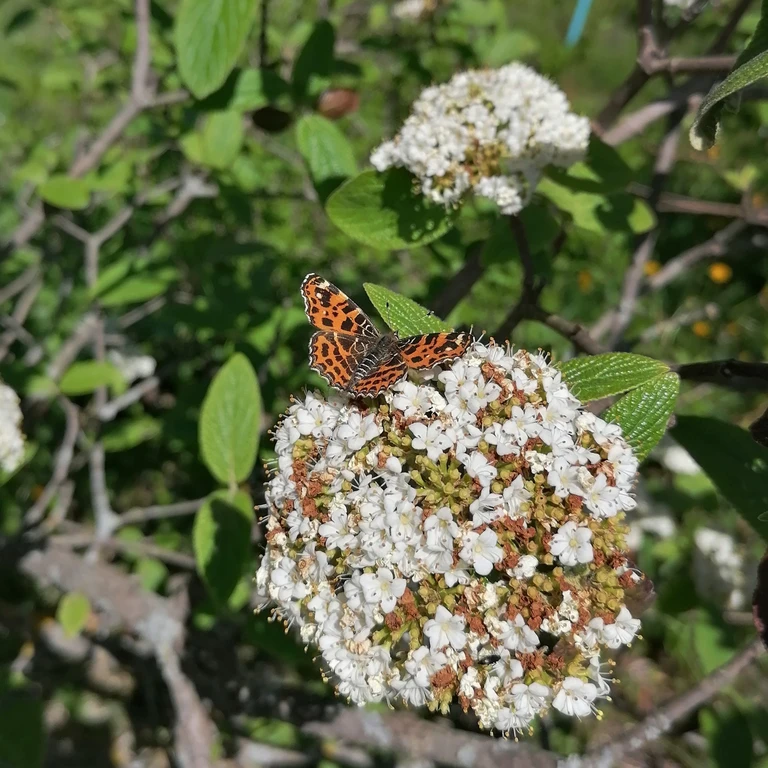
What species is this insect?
Araschnia levana
